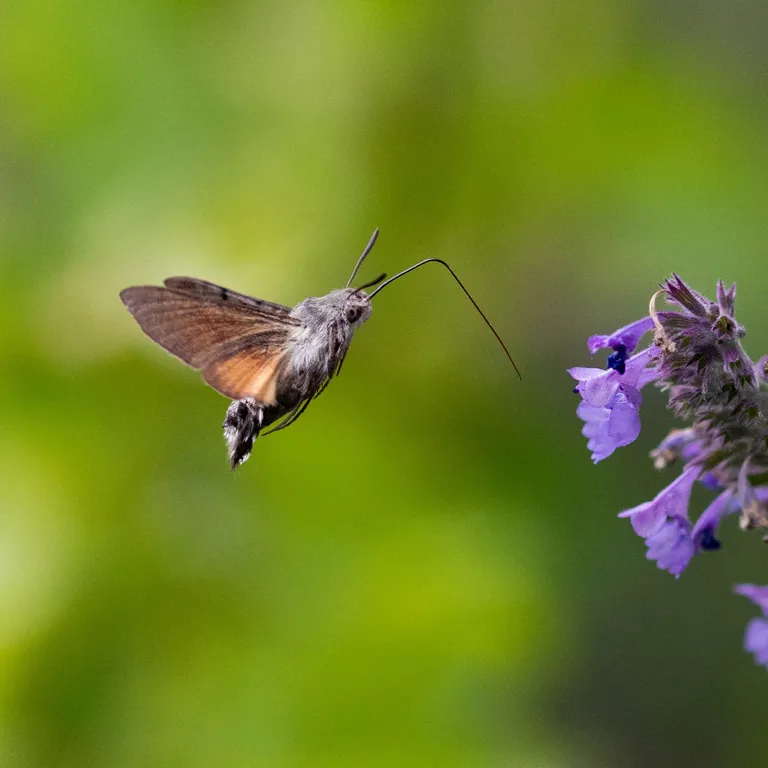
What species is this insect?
Macroglossum stellatarum
